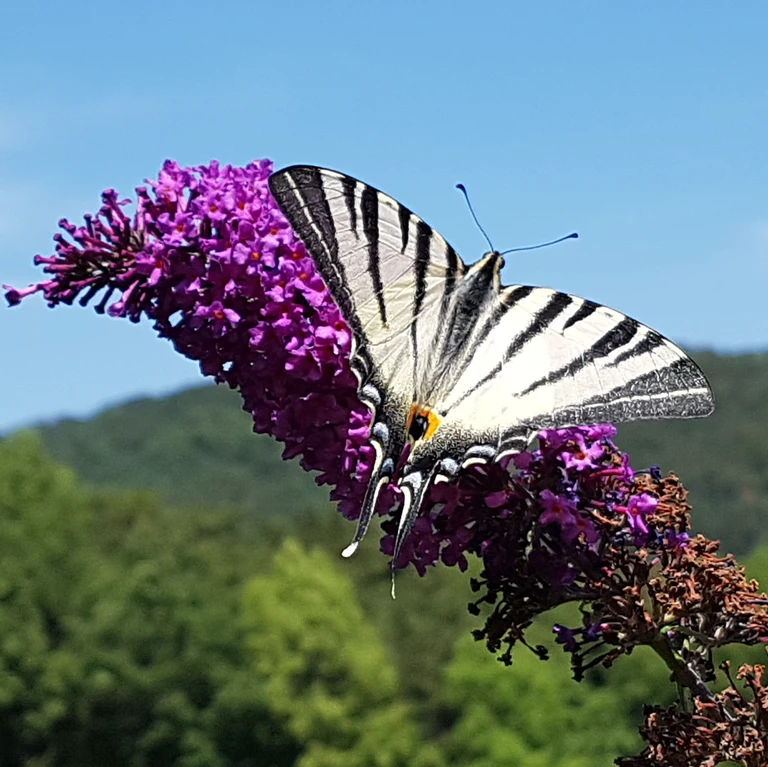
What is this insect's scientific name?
Iphiclides podalirius
